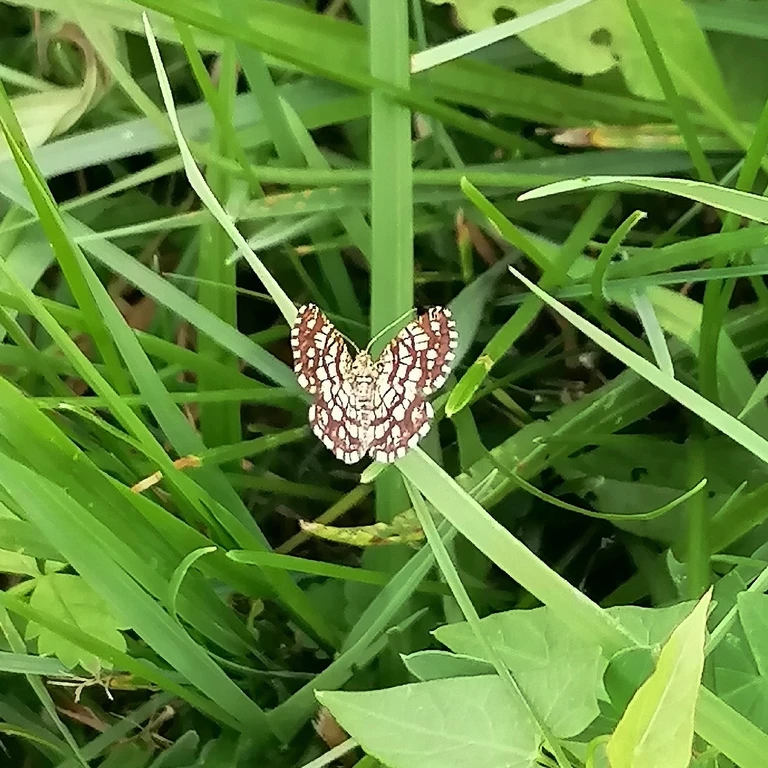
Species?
Chiasmia clathrata
